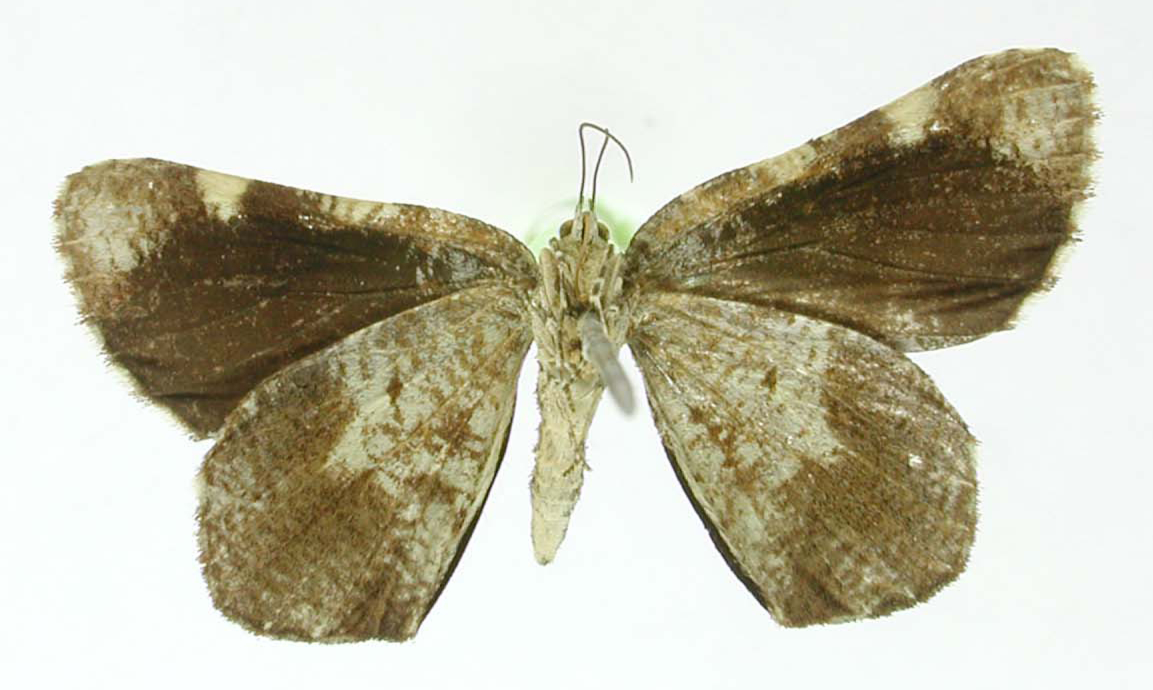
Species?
Heterusia simulatrix
